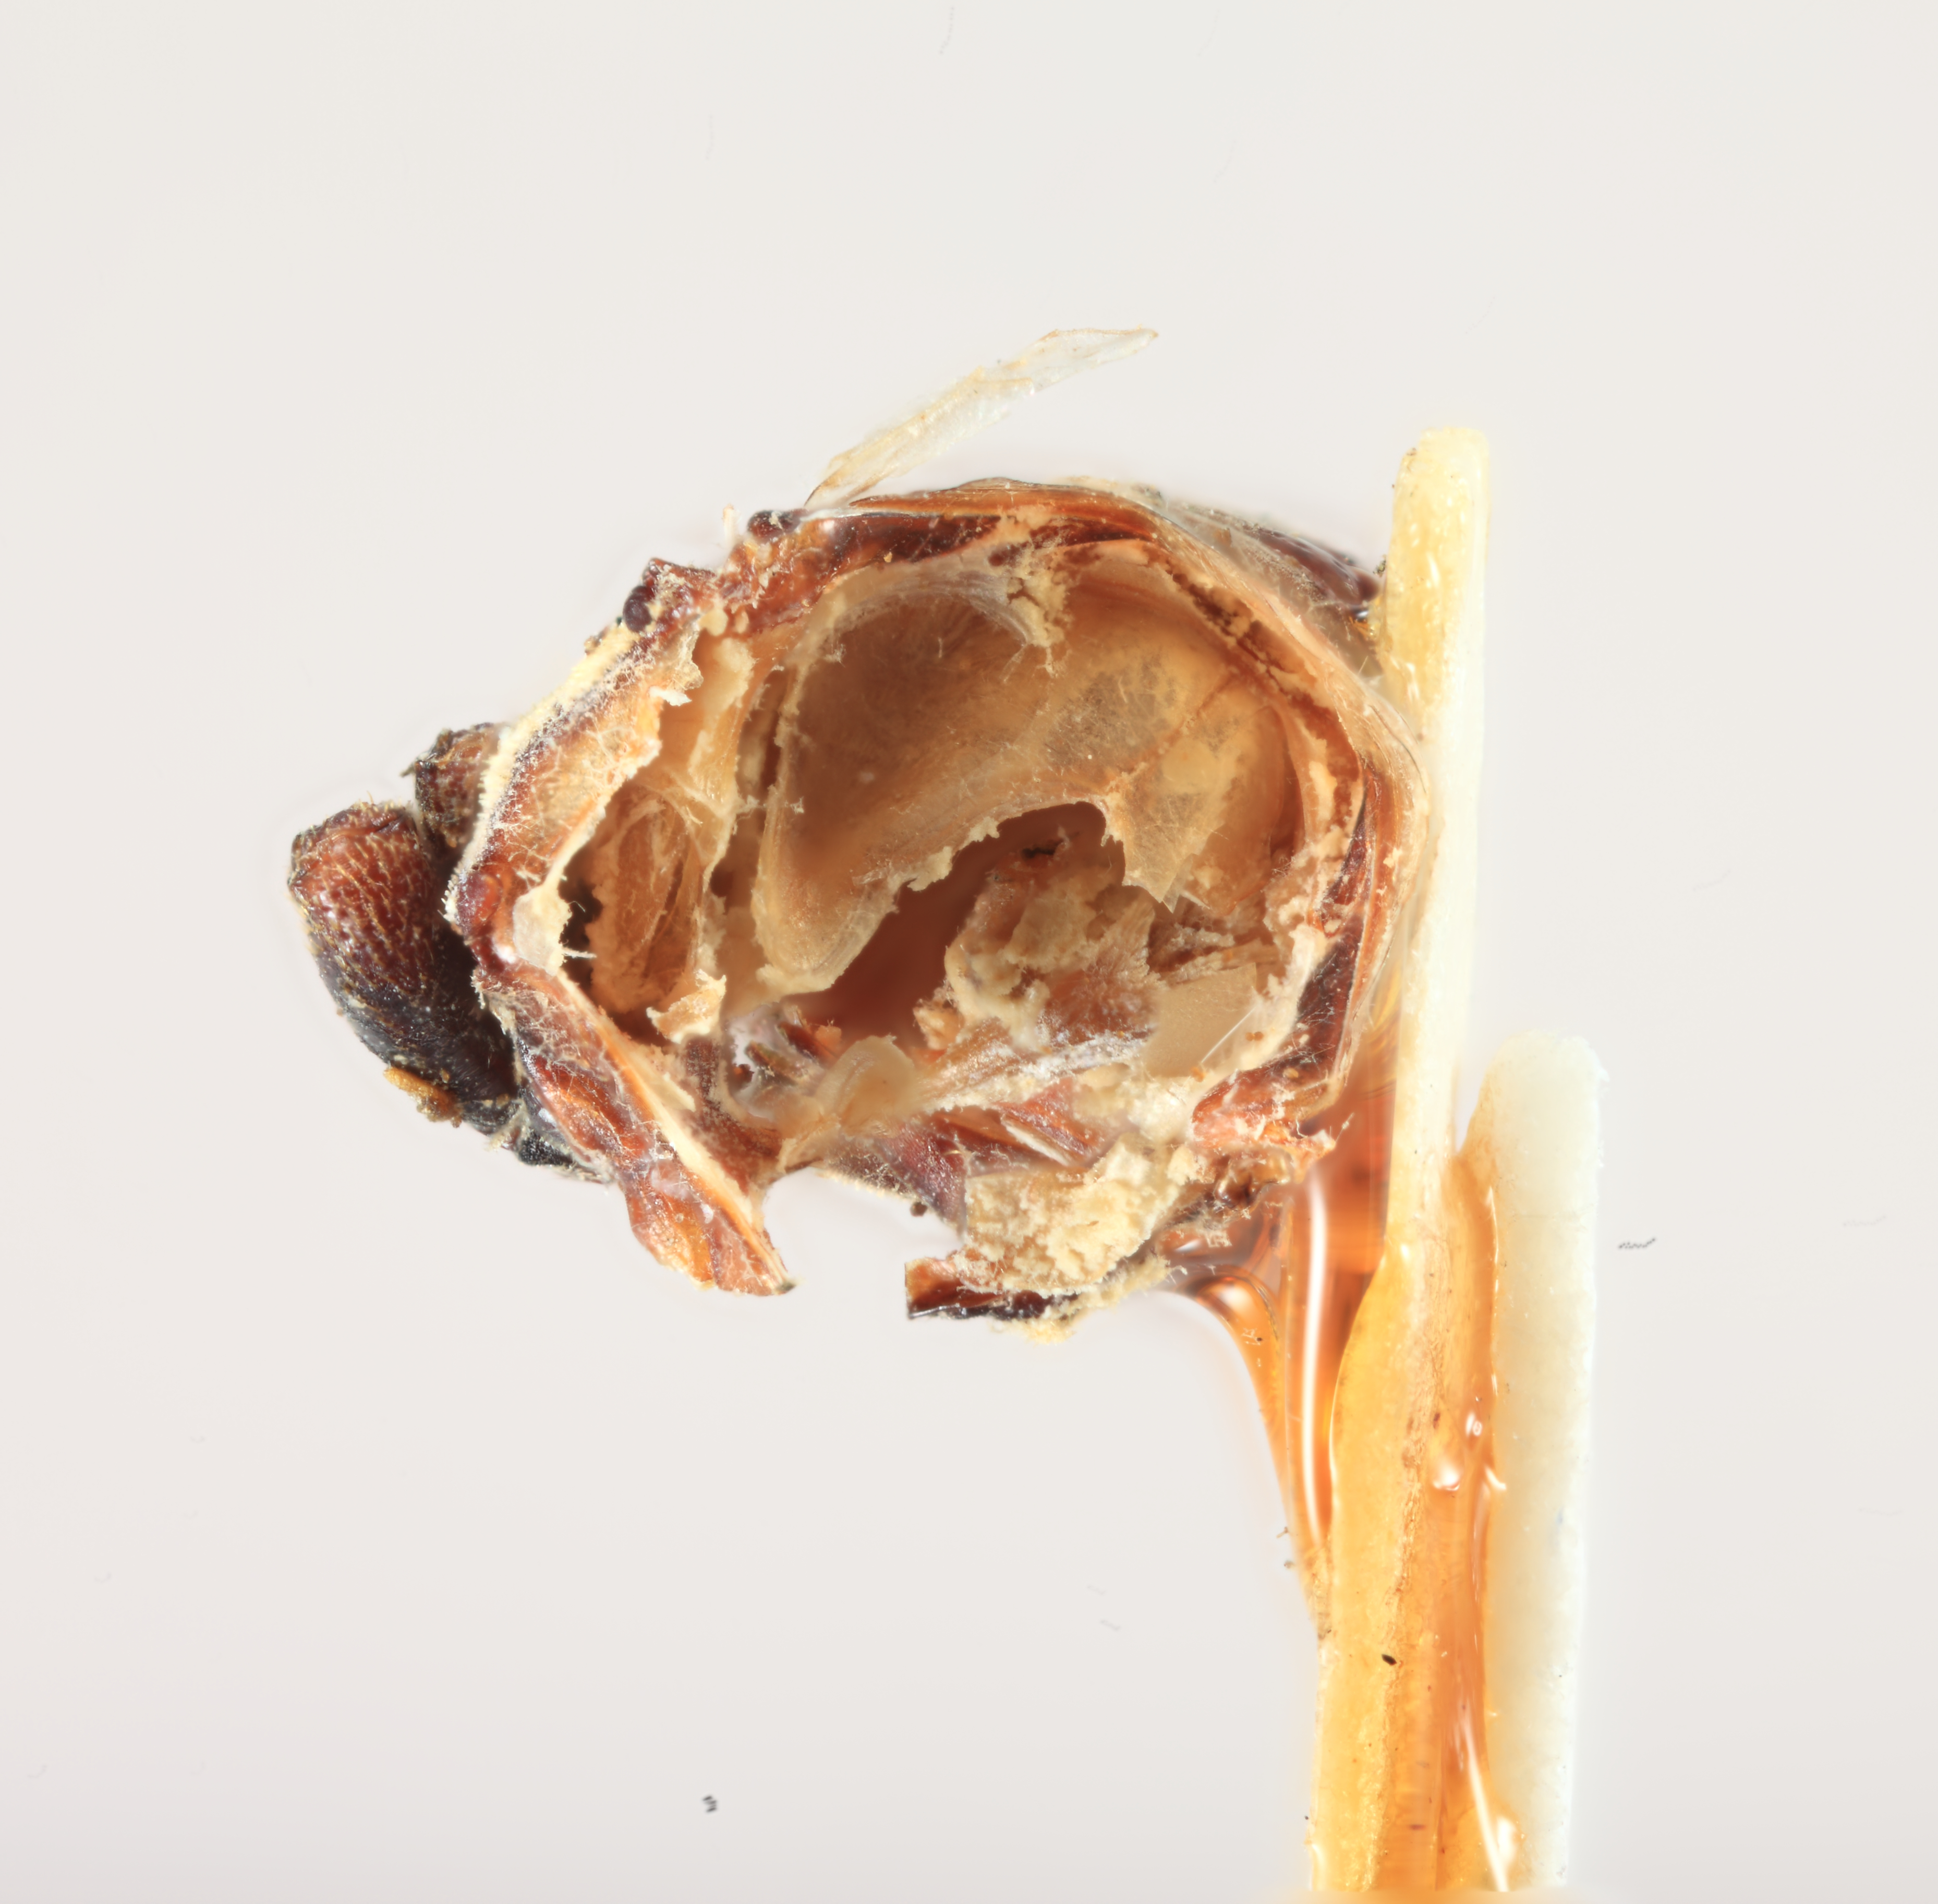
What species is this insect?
Dingkana borealis
